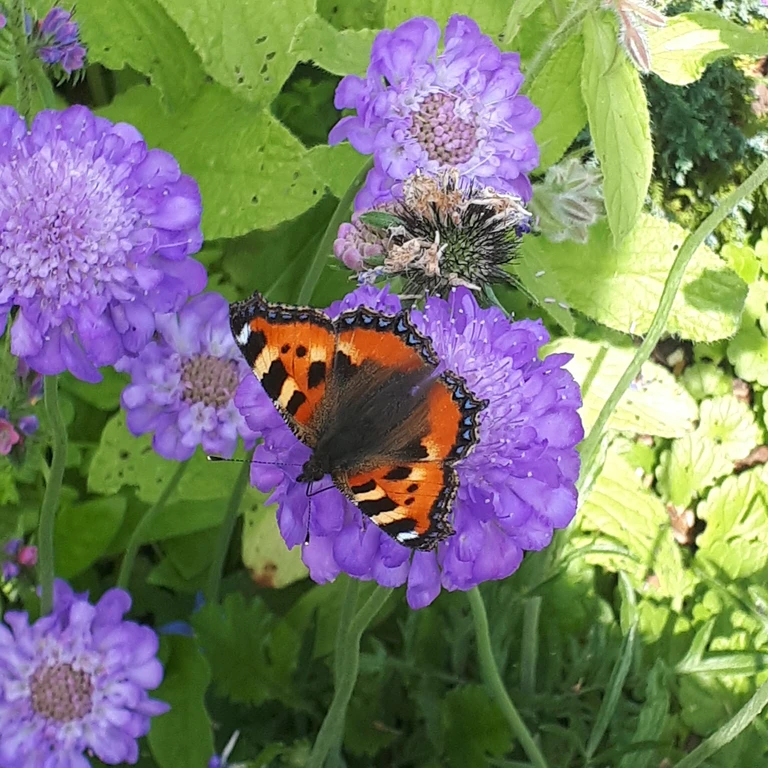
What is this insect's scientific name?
Aglais urticae
